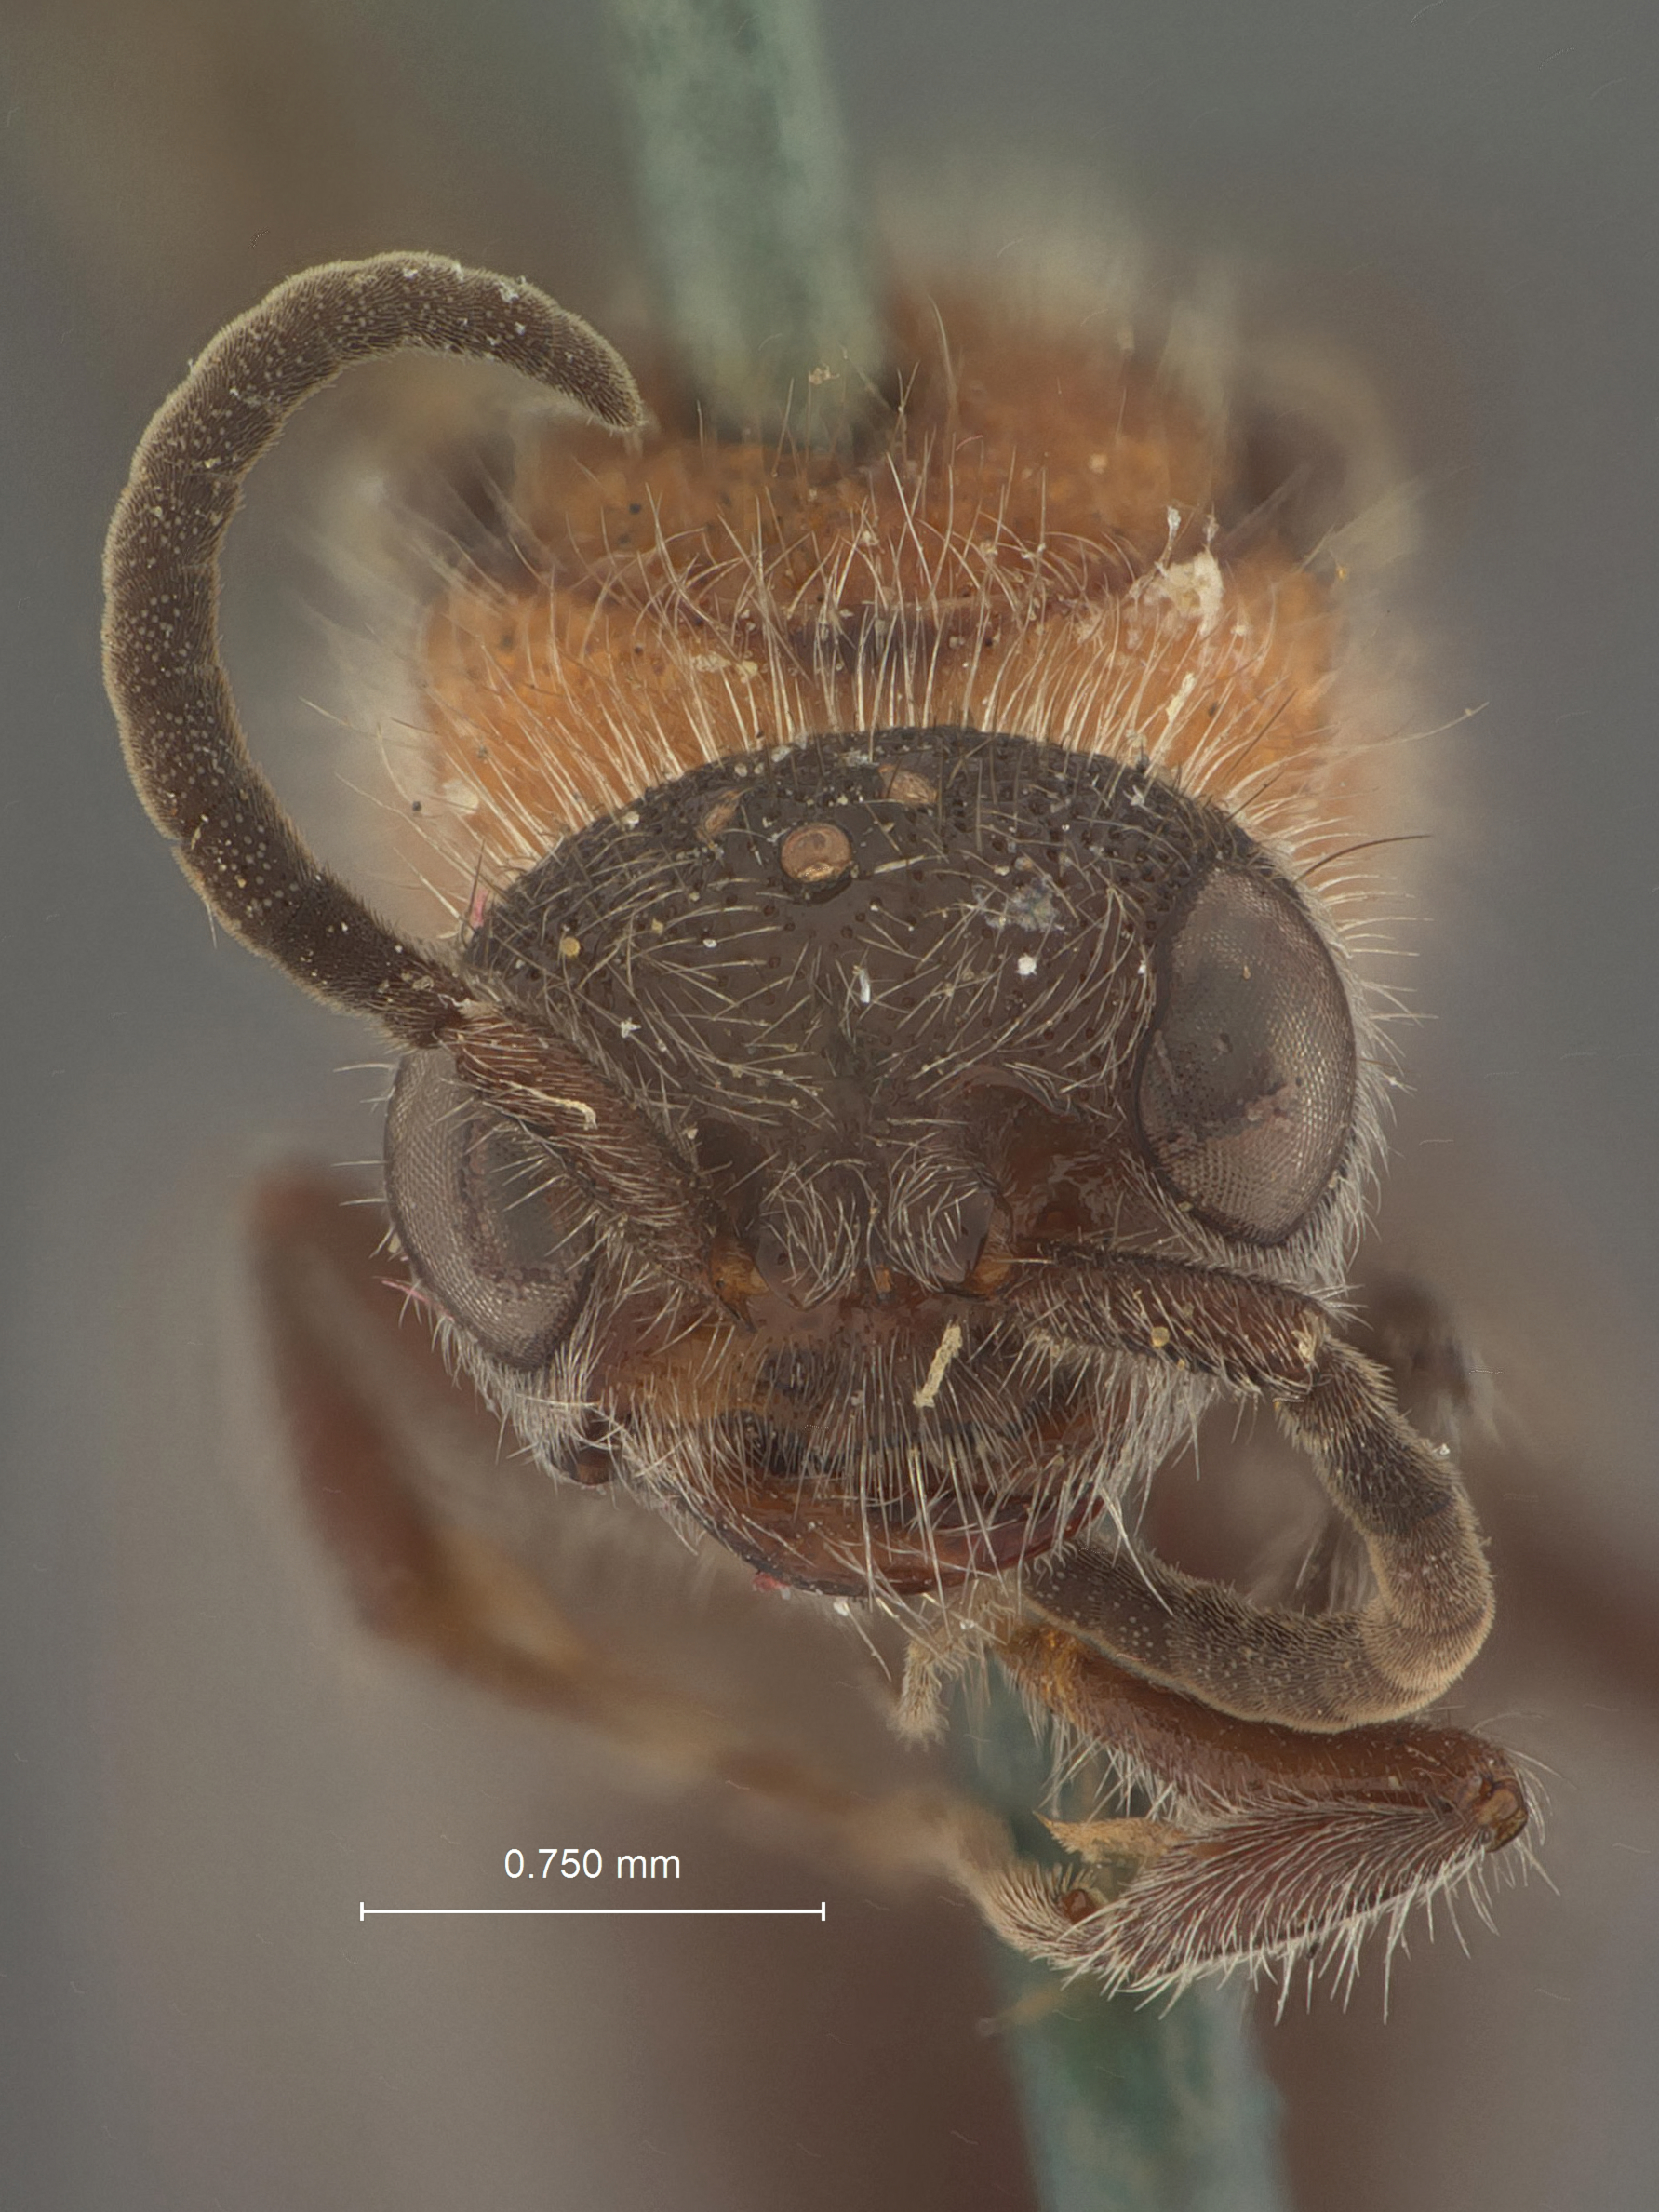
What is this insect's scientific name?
Squamulotilla teuta
